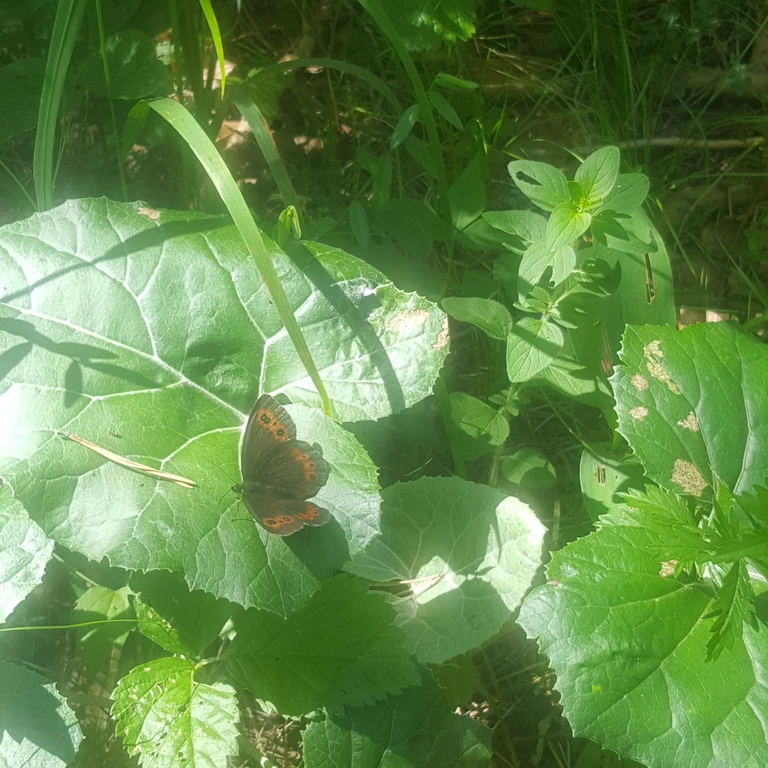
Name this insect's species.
Erebia ligea
